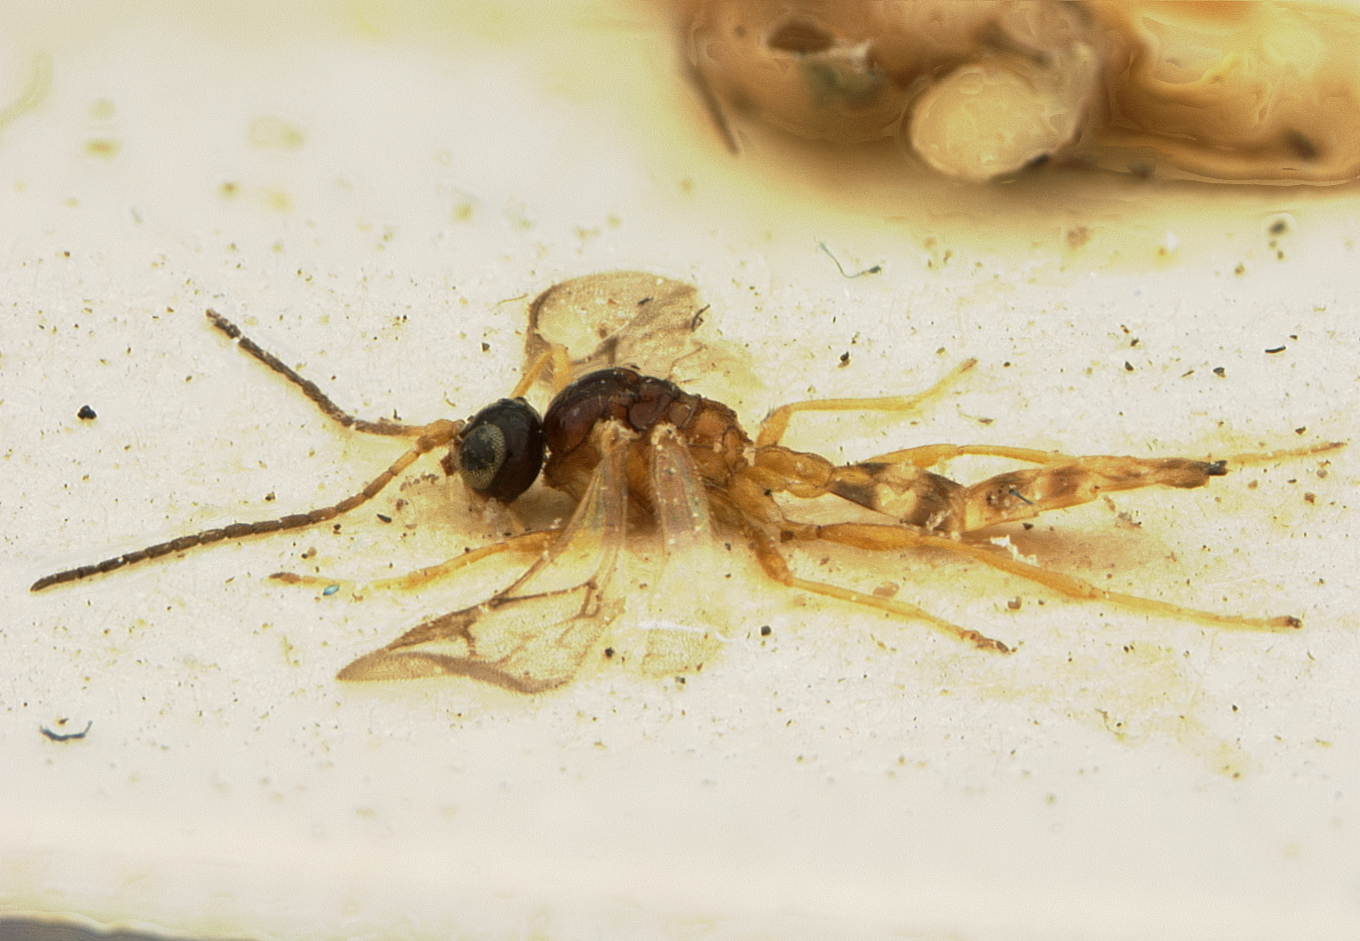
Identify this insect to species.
Aphidius gifuensis
